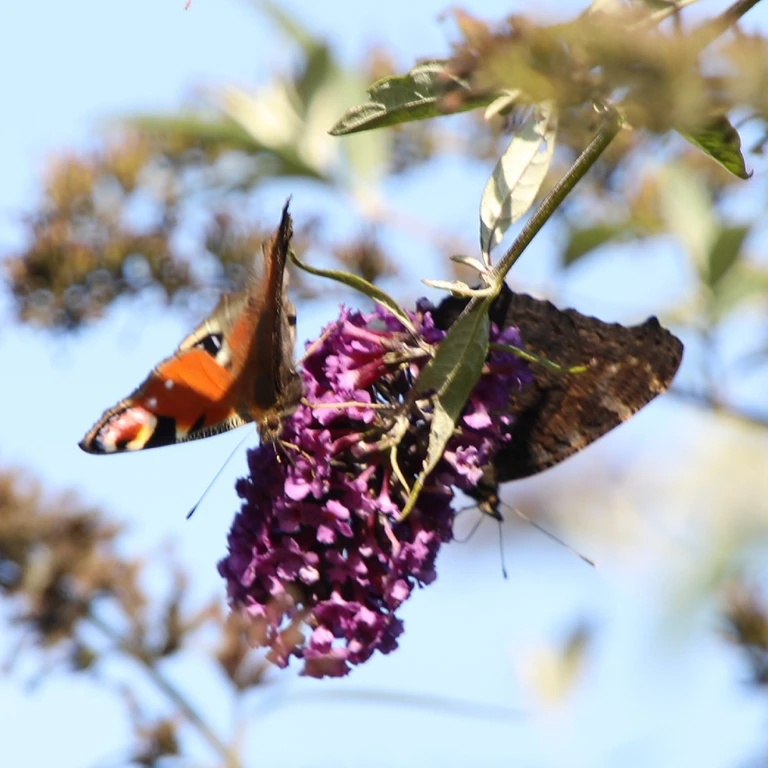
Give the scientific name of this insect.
Aglais io
